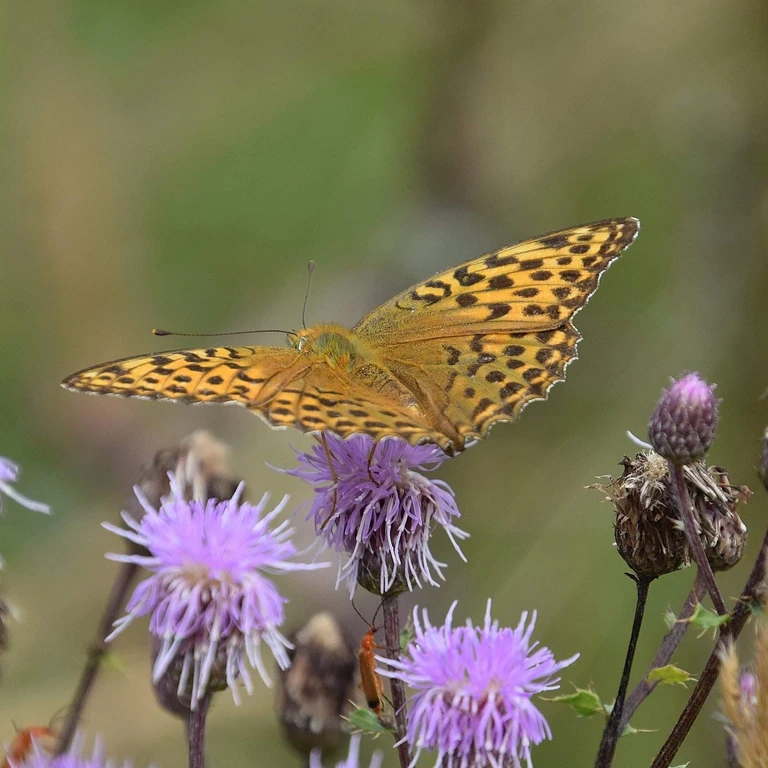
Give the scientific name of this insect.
Argynnis paphia
